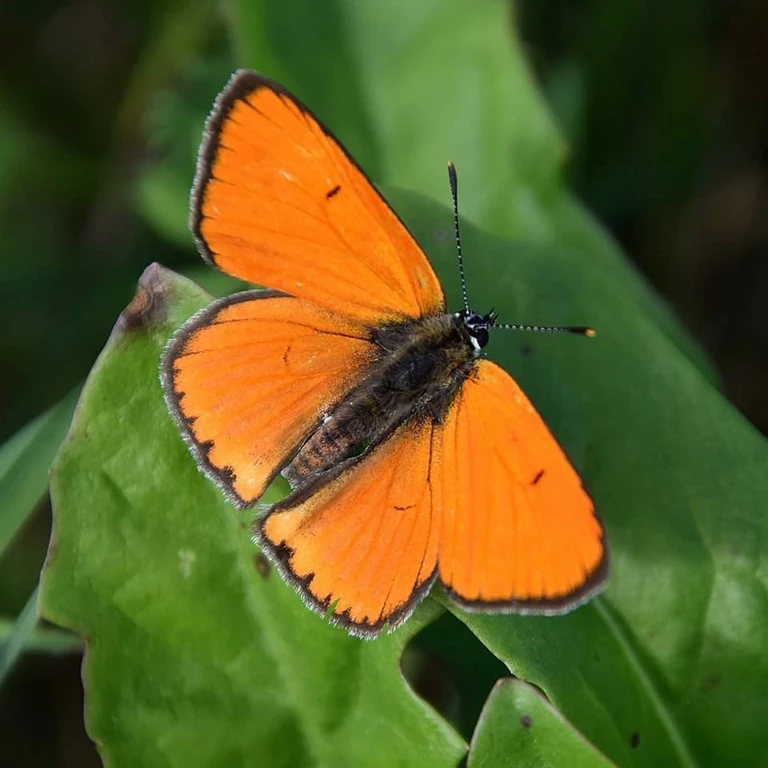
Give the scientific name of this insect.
Lycaena dispar
